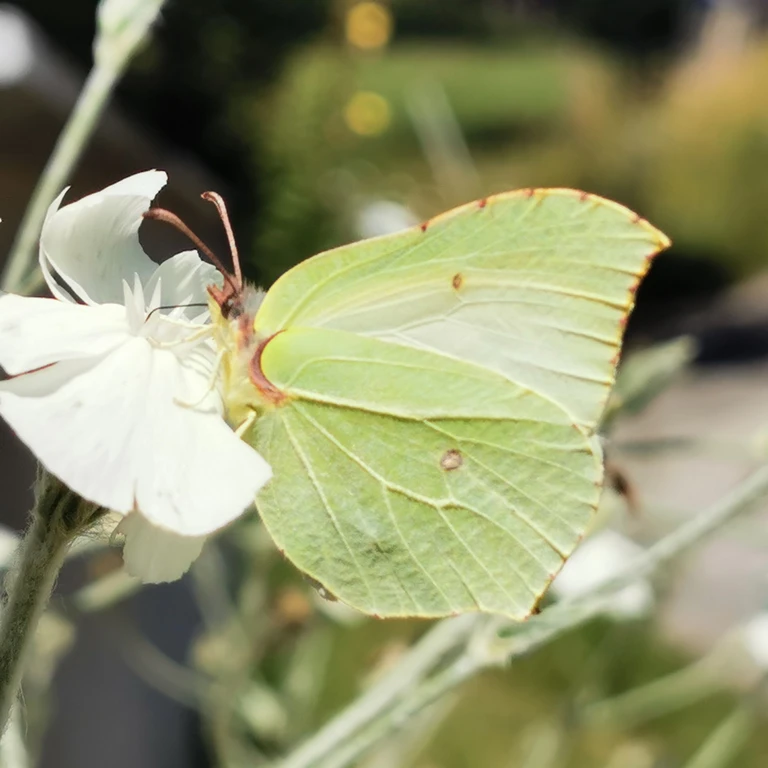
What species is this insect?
Gonepteryx rhamni
